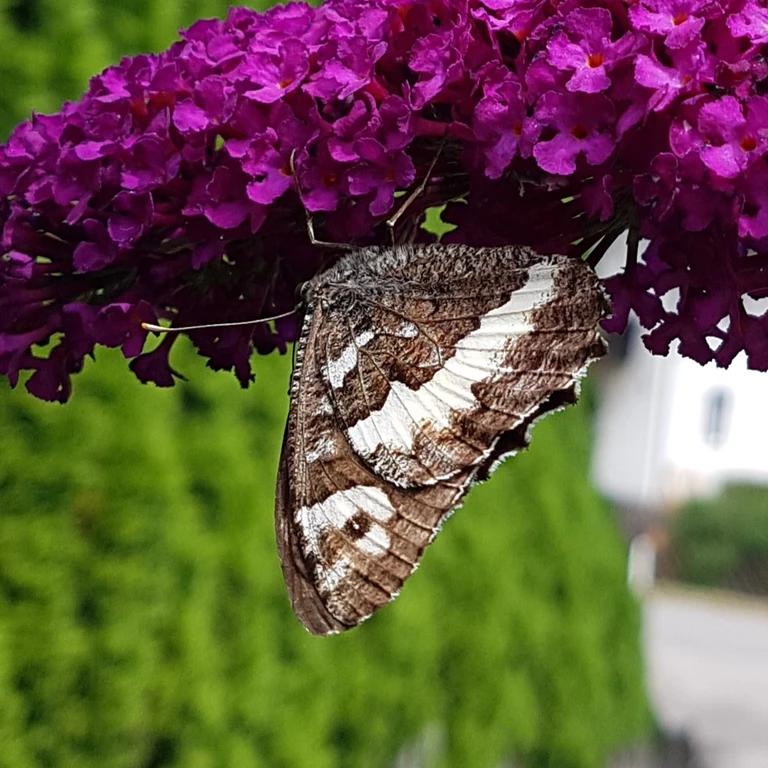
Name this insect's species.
Brintesia circe
